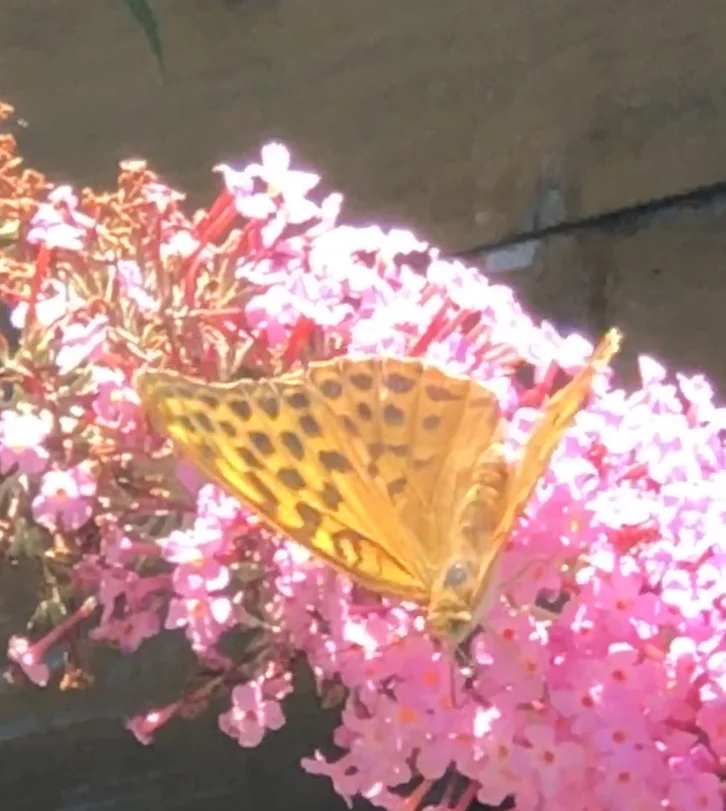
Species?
Argynnis paphia
